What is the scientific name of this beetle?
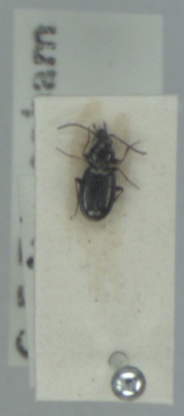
Bembidion lampros
